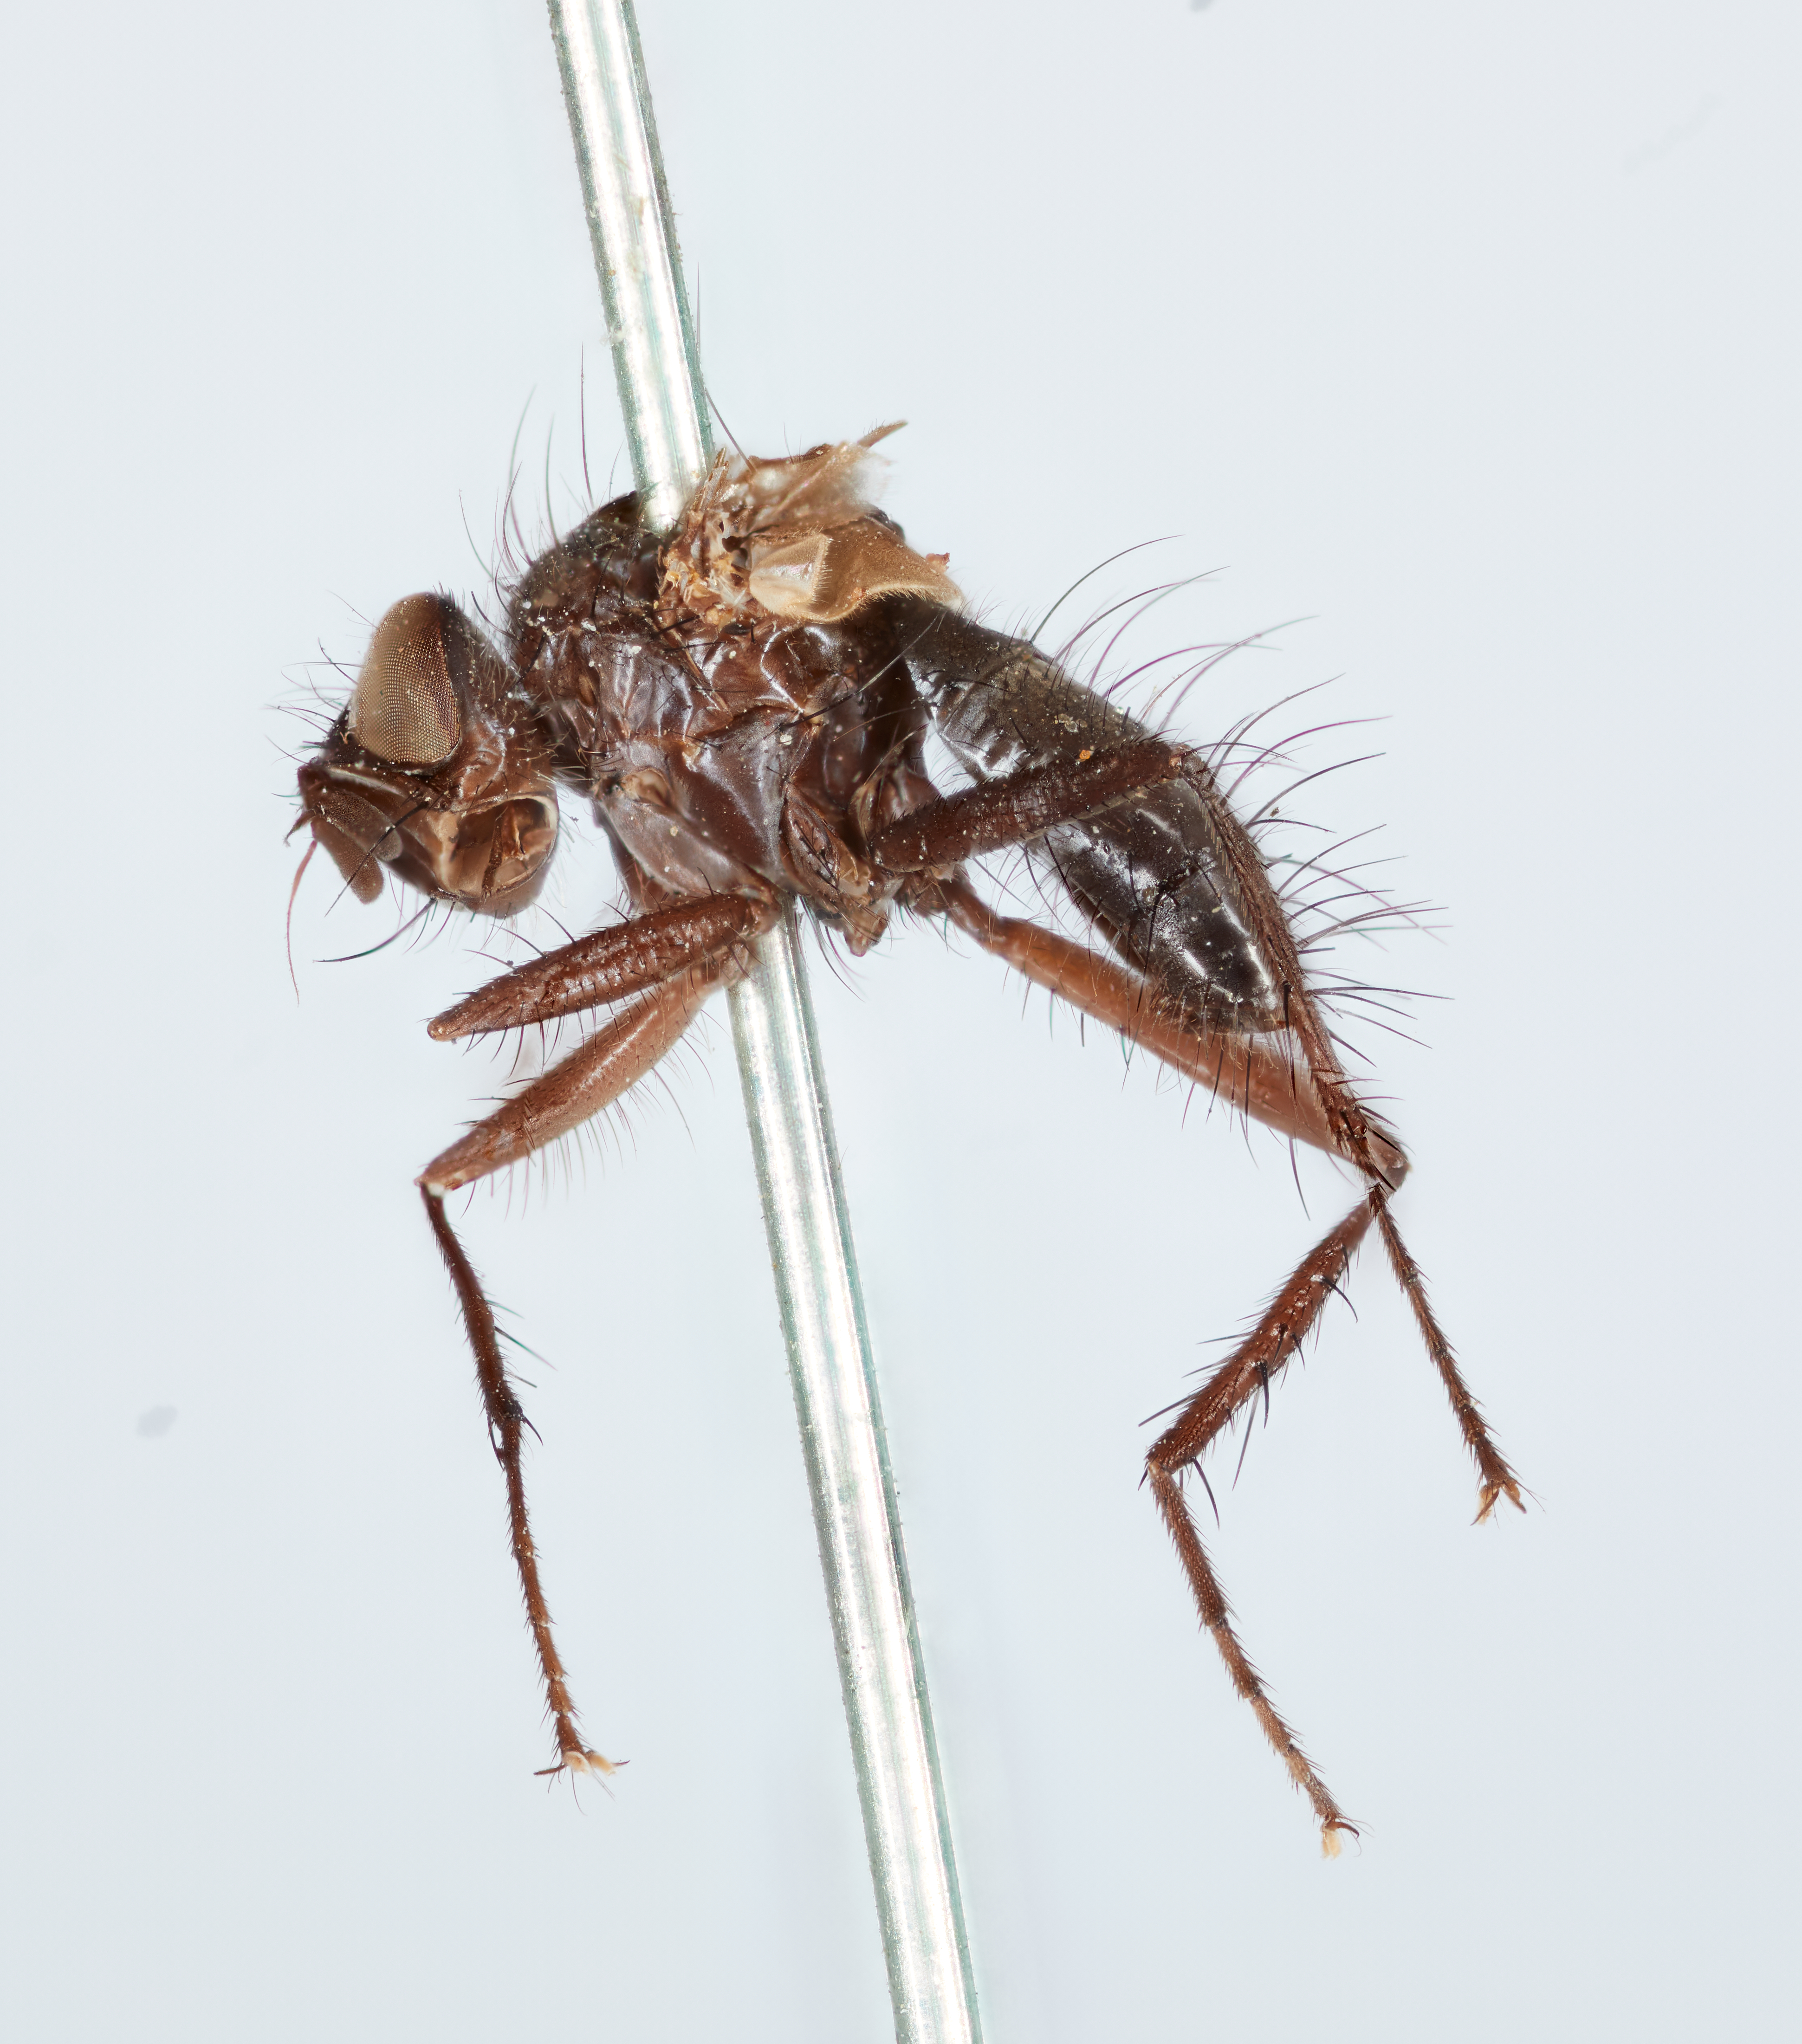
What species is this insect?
Celatoria spinosa
